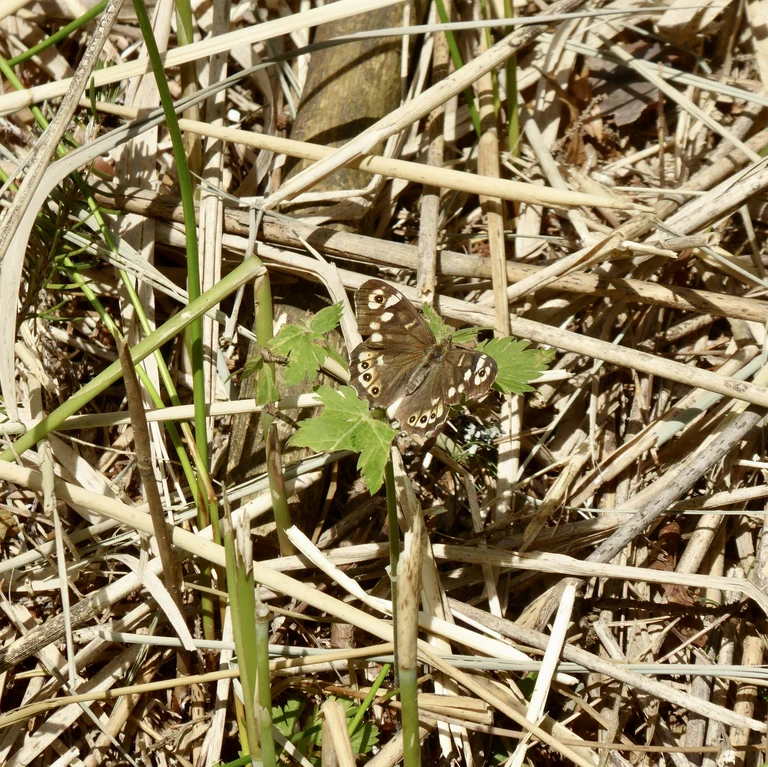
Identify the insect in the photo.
Pararge aegeria
